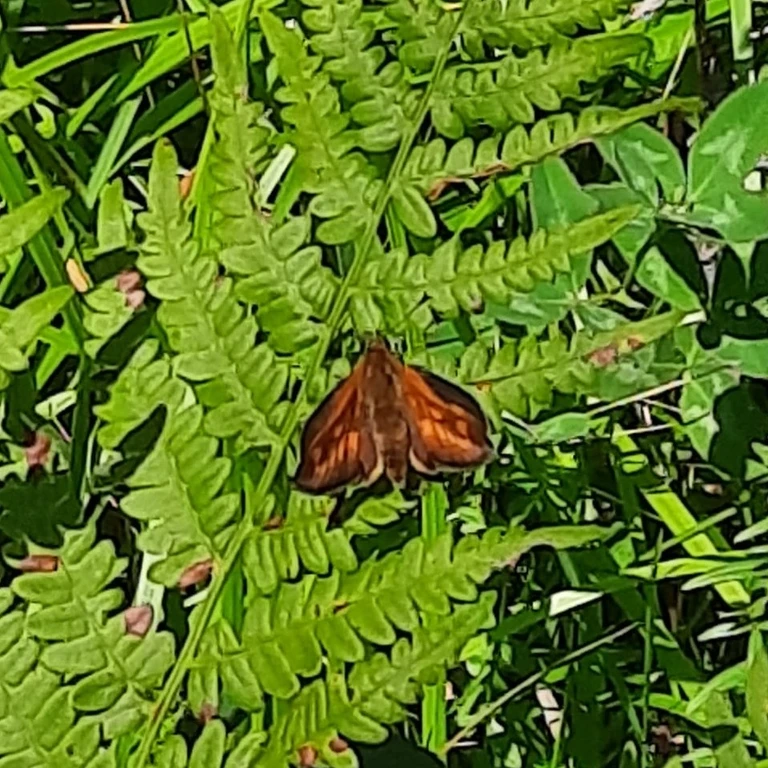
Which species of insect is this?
Ochlodes sylvanus (also Ochlodes venata)
